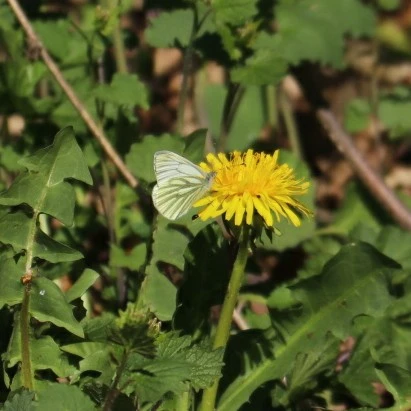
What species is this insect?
Pieris napi
